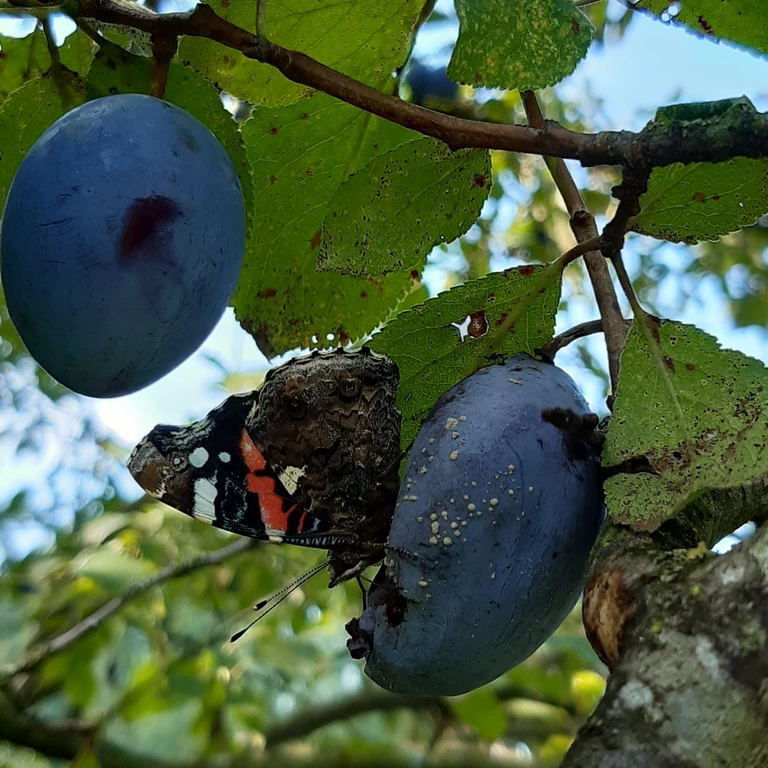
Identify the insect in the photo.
Vanessa atalanta
